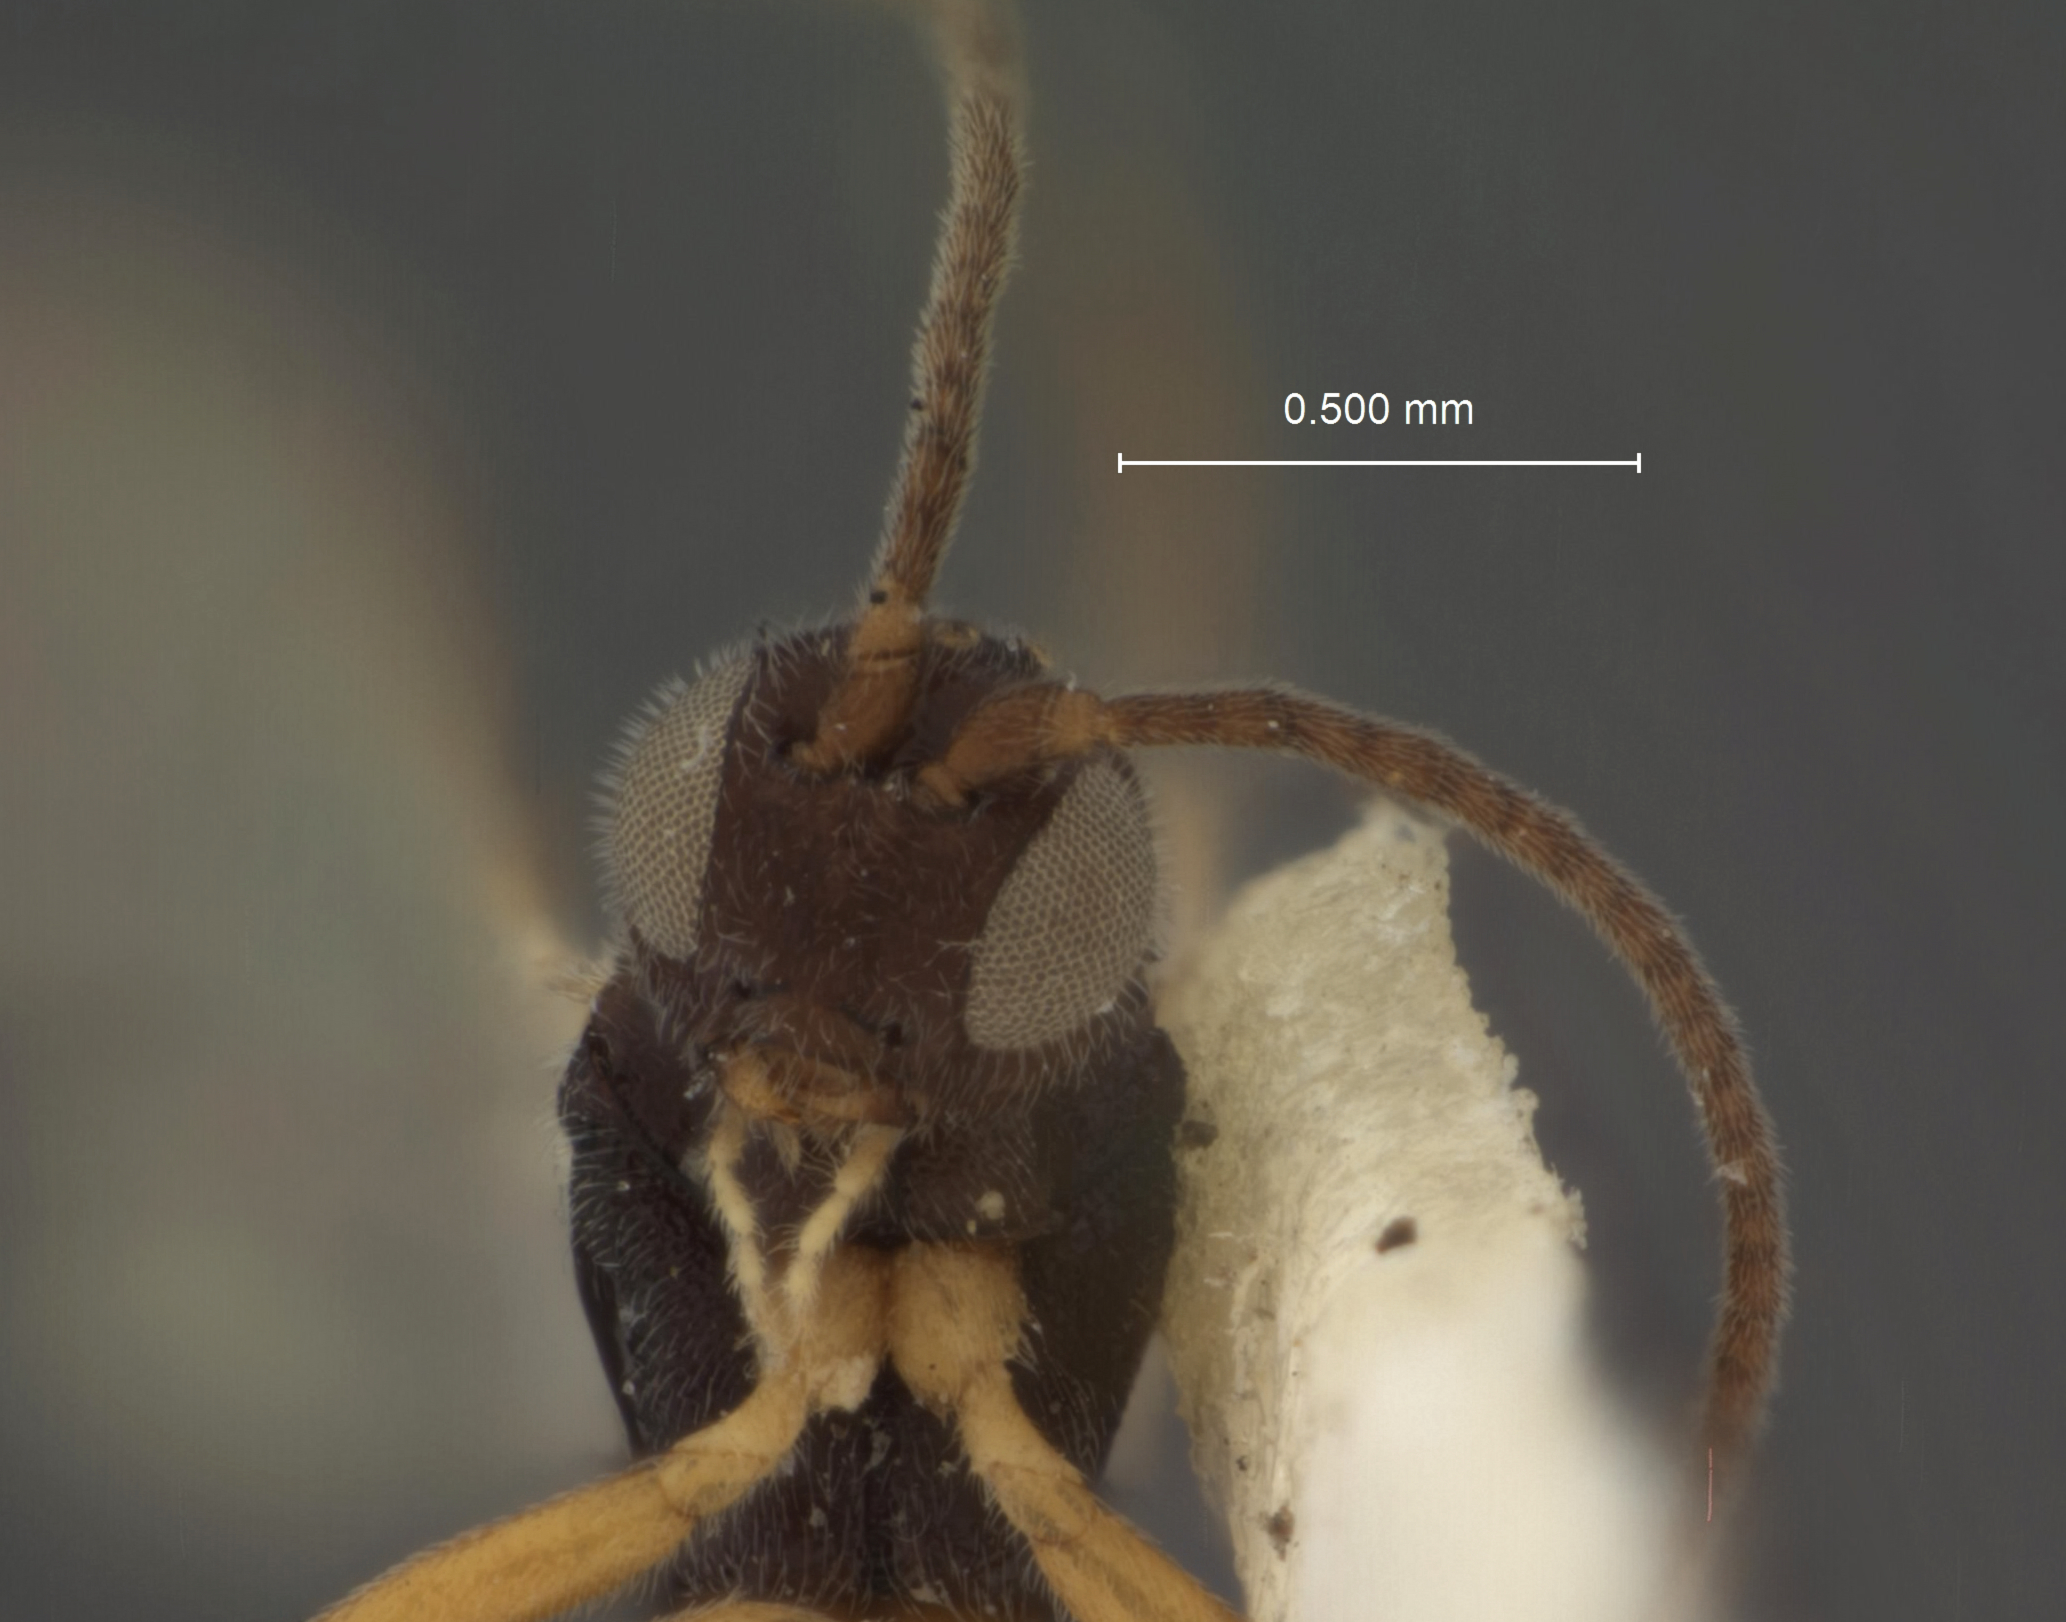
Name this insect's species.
Apanteles narangae
